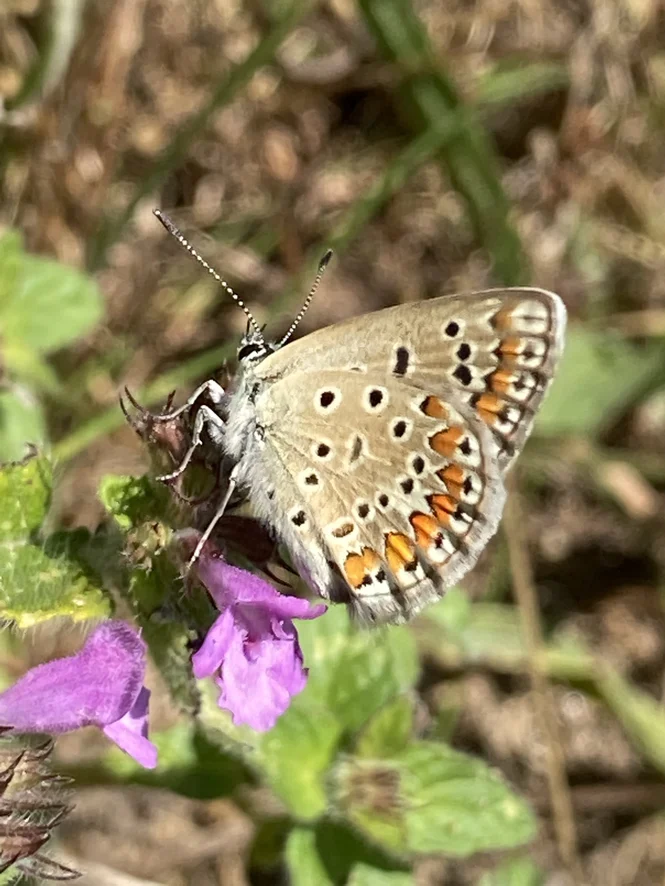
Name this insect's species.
Polyommatus icarus
